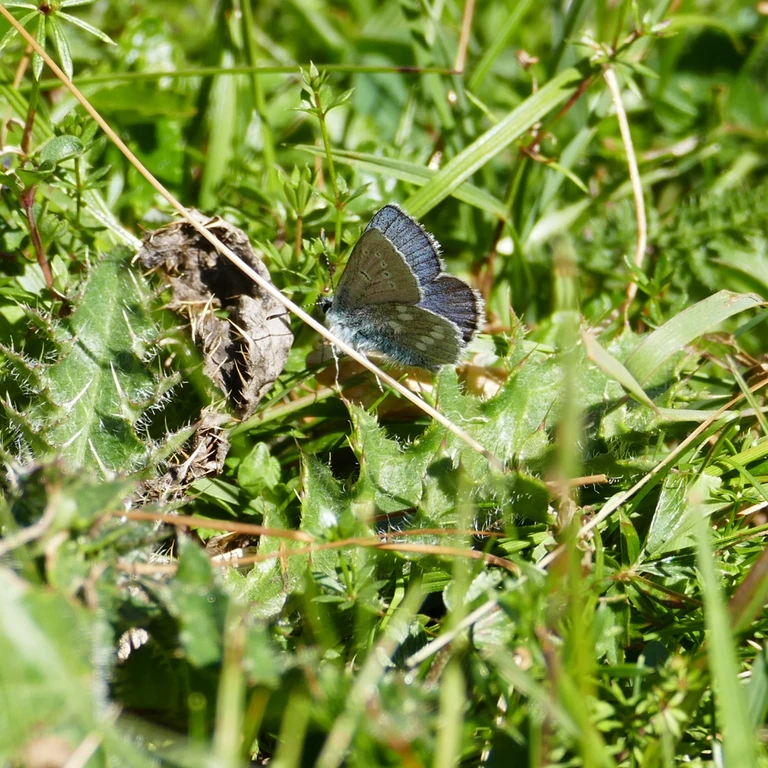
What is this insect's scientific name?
Agriades orbitulus (also Albulina orbitulus)
